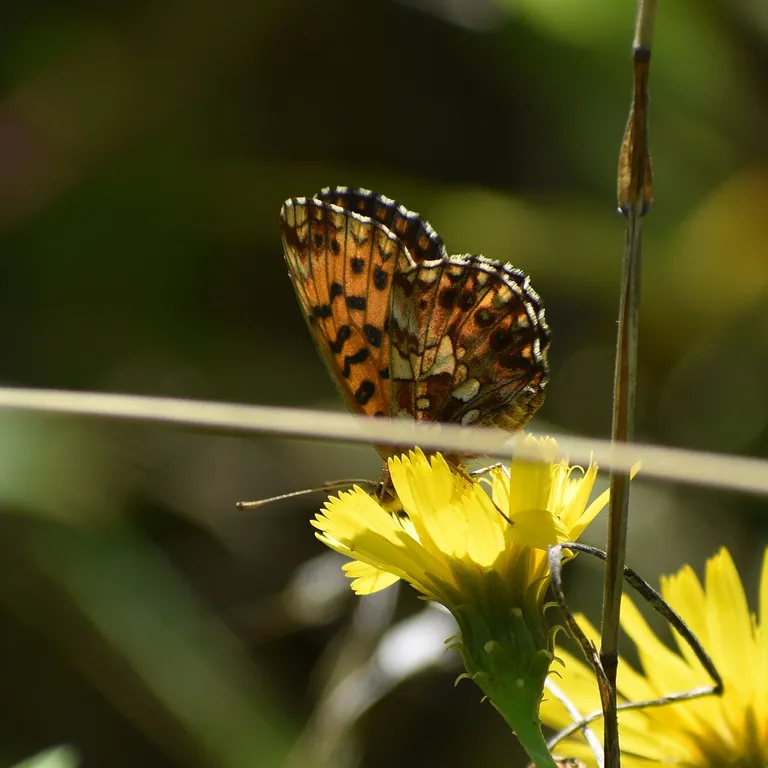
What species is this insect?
Boloria dia
